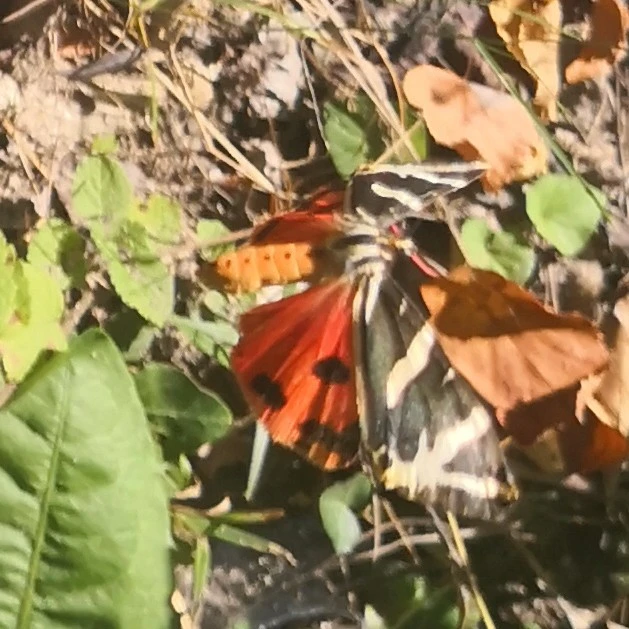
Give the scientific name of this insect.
Euplagia quadripunctaria
